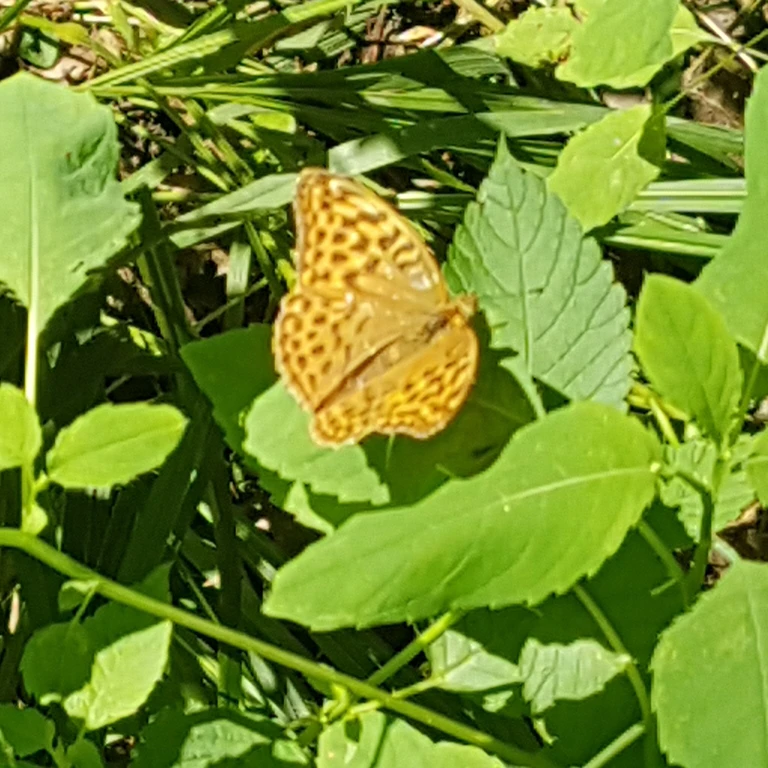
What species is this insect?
Argynnis paphia
